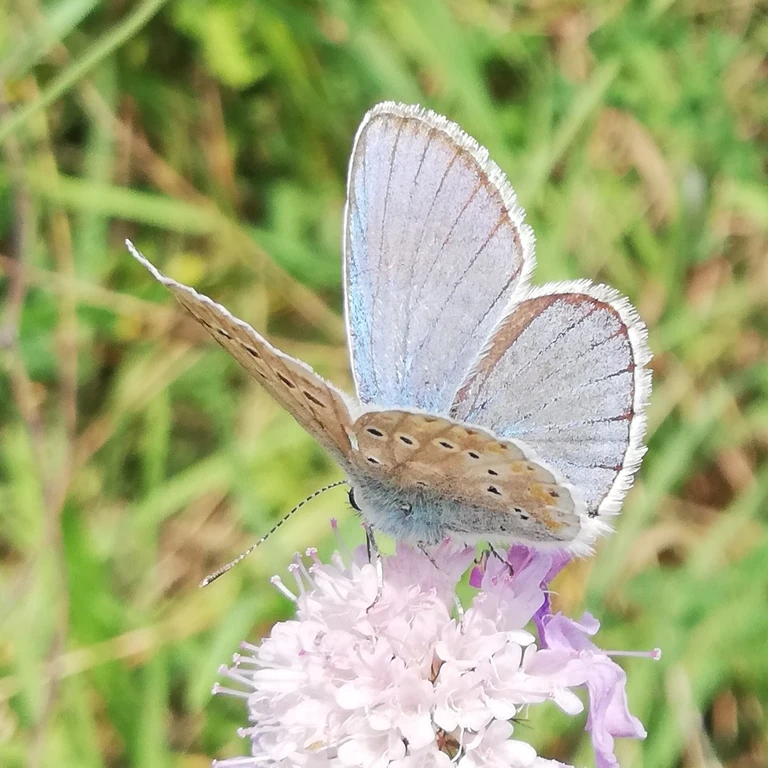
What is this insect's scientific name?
Polyommatus dorylas
